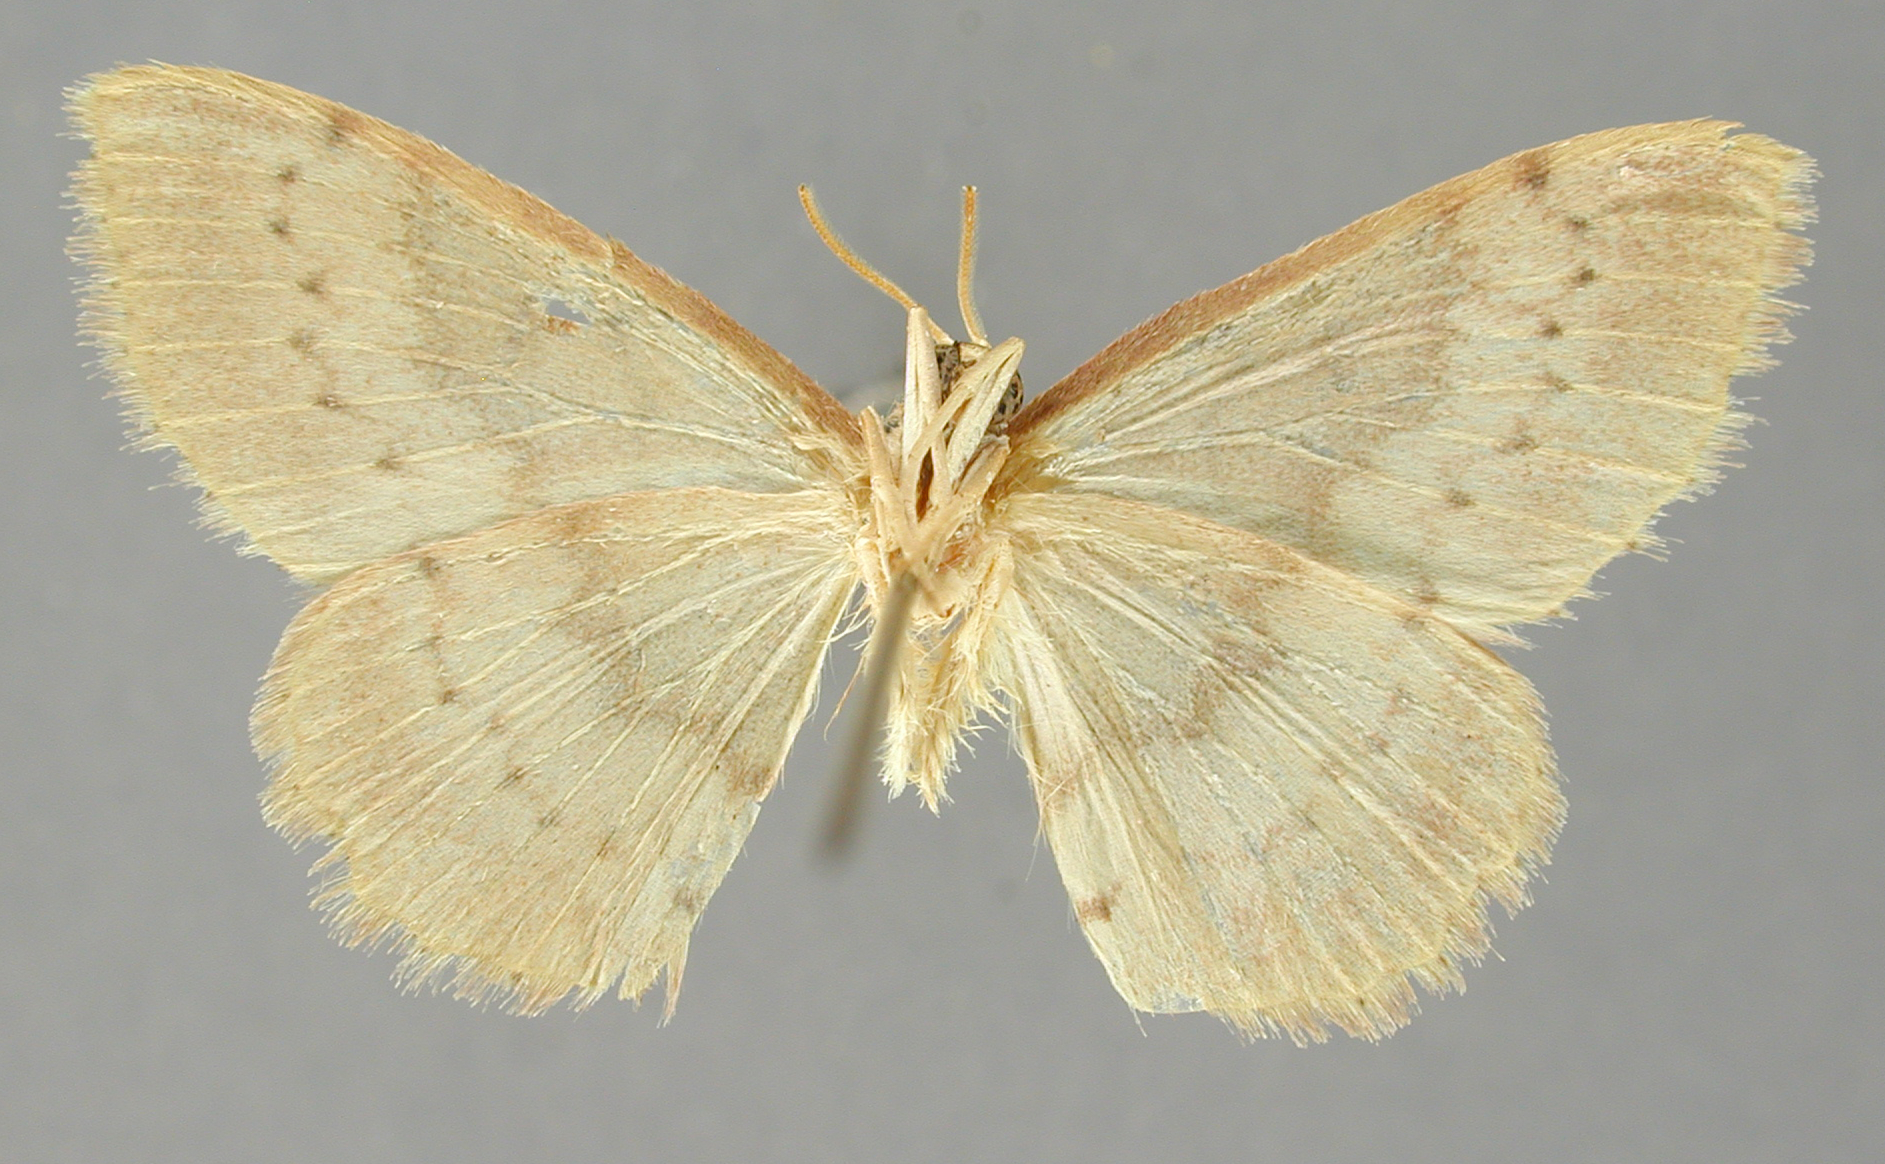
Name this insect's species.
Anisodes mesoturbata
